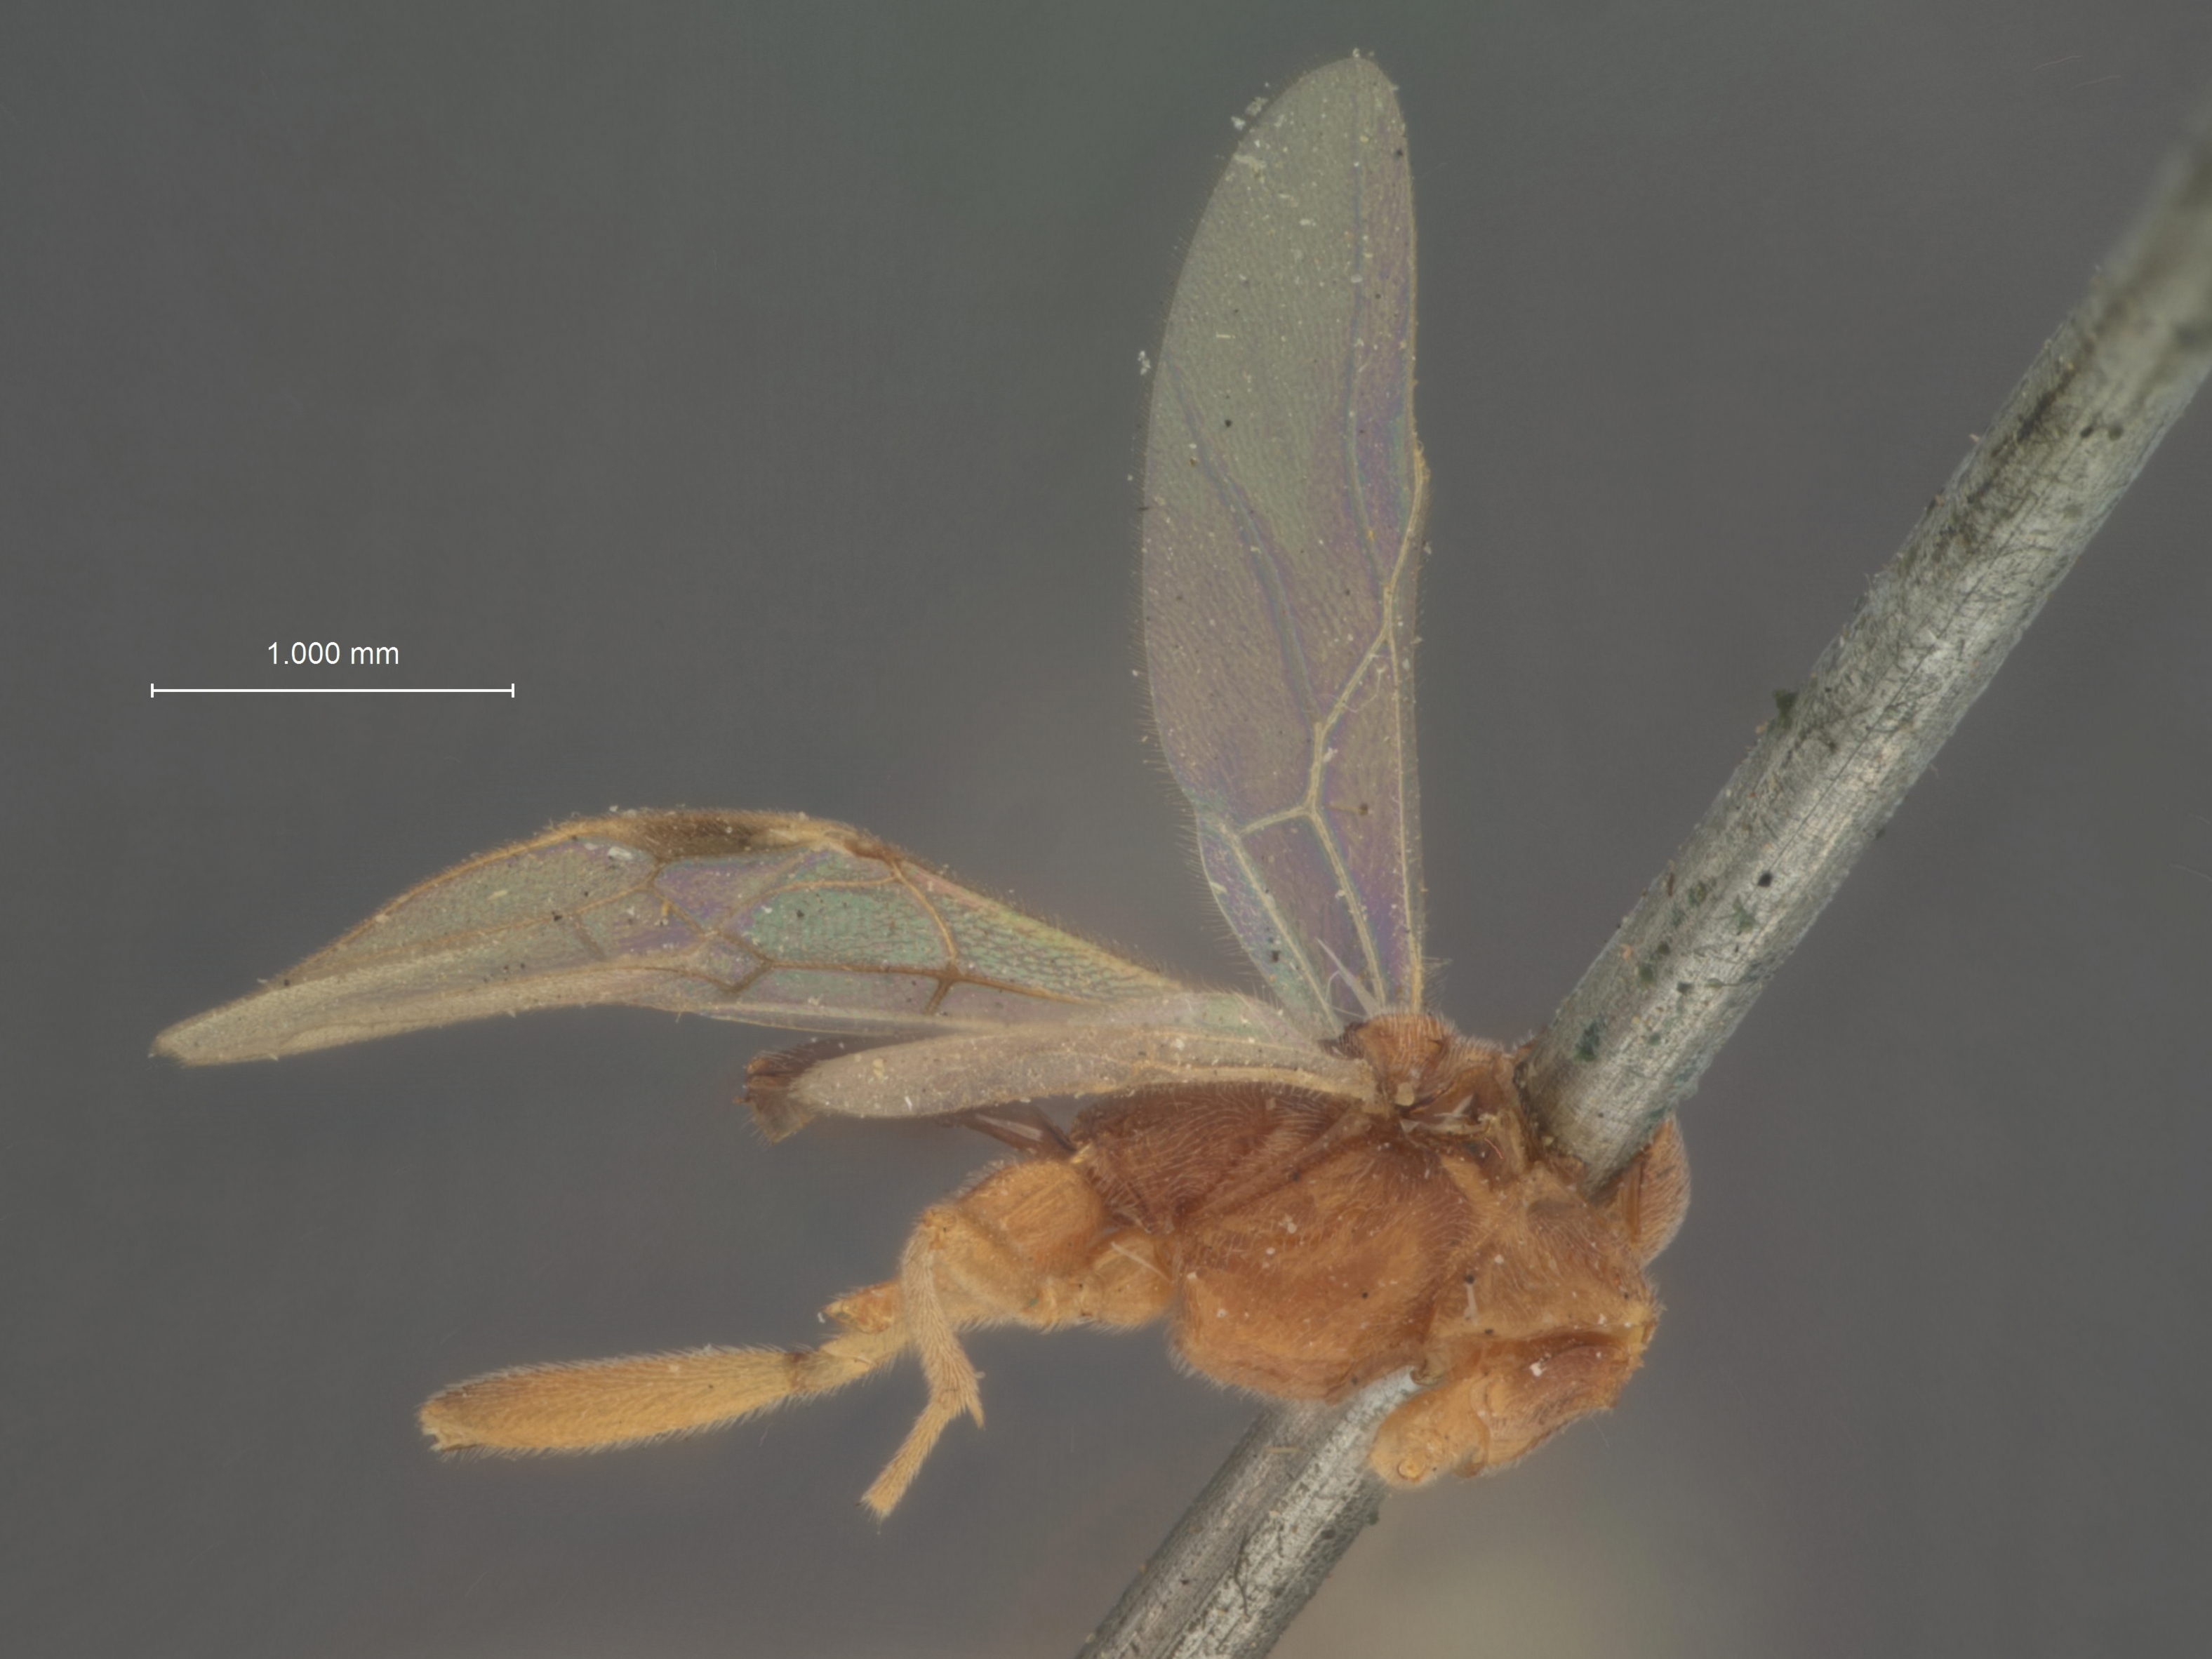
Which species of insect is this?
Perilitus indagator
